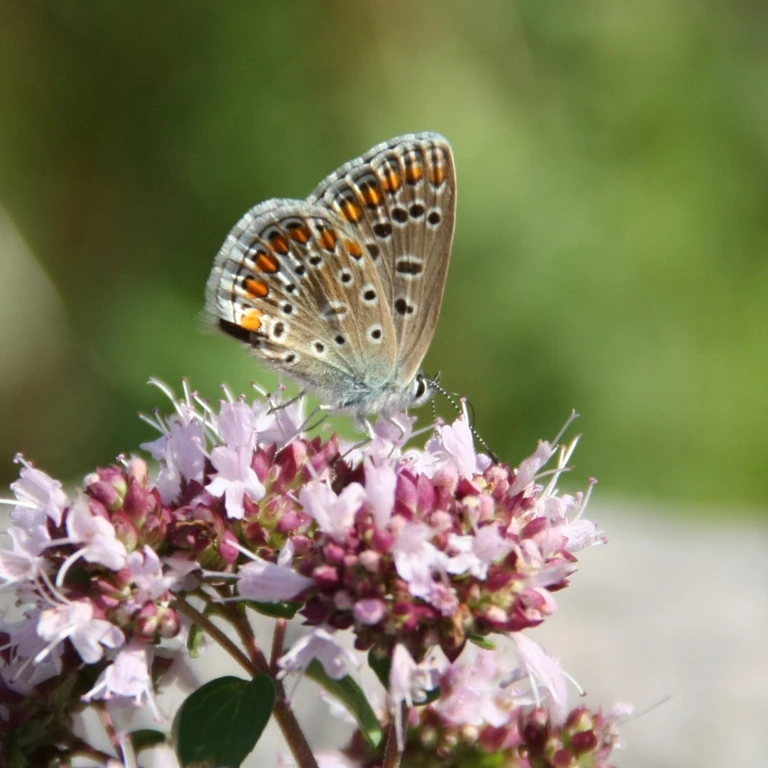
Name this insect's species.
Polyommatus icarus
